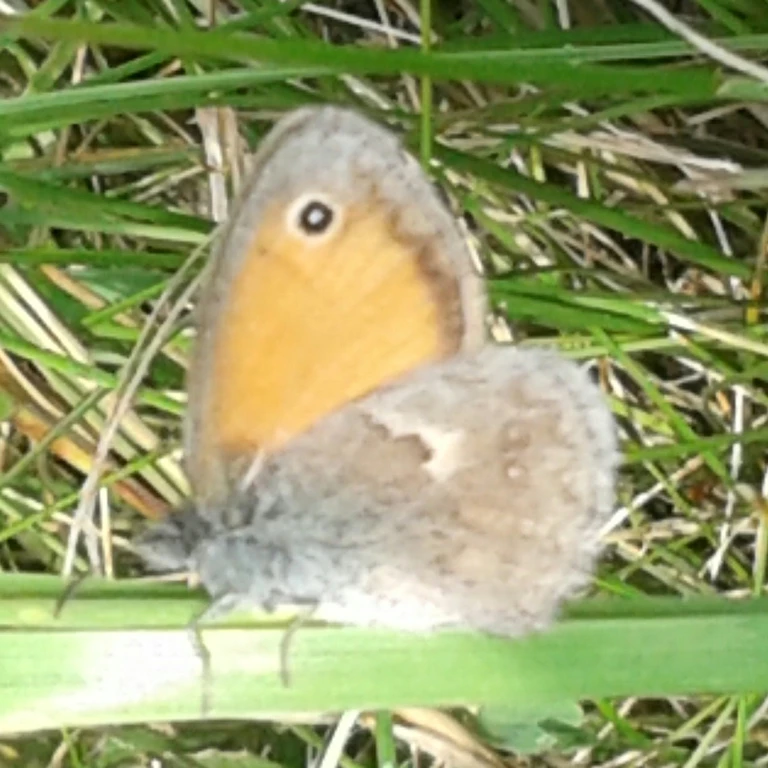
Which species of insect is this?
Coenonympha pamphilus
